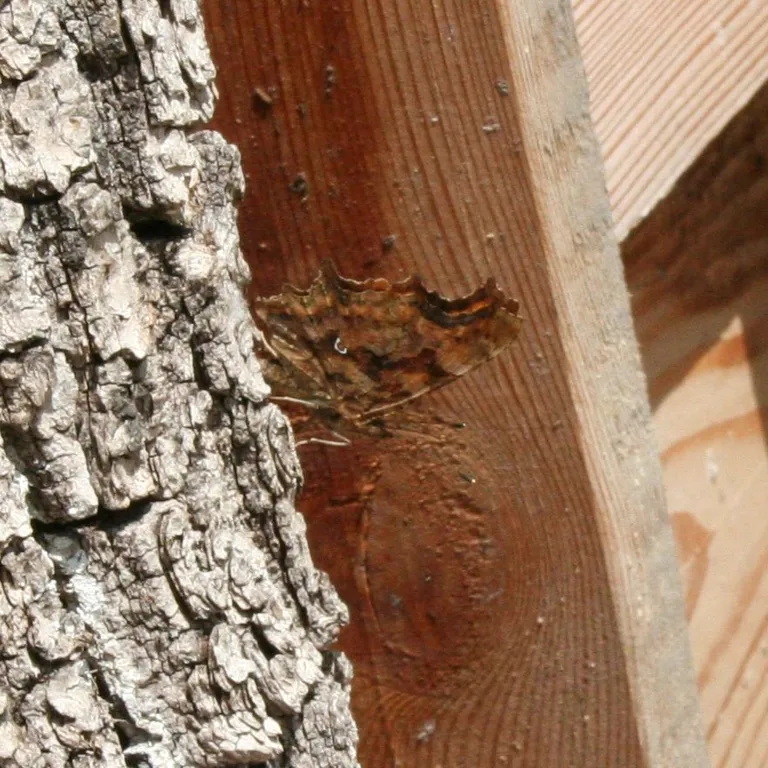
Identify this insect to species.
Polygonia c-album
